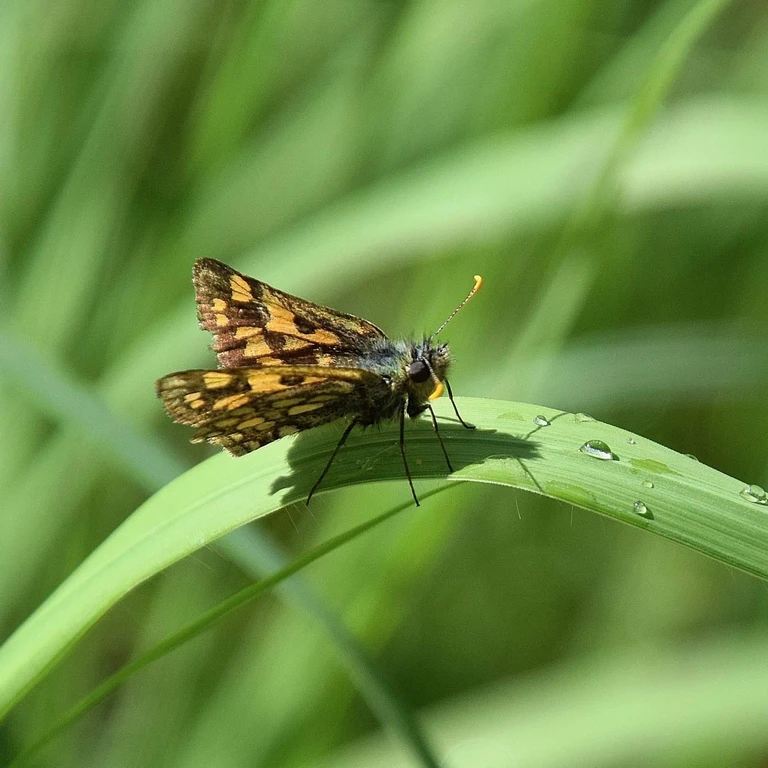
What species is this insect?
Carterocephalus palaemon
